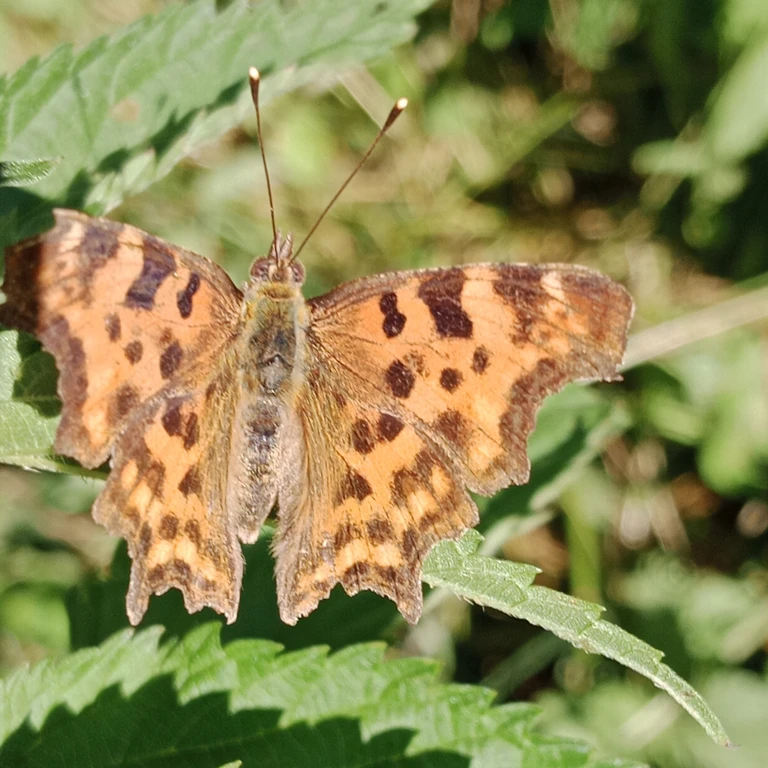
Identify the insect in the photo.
Polygonia c-album
